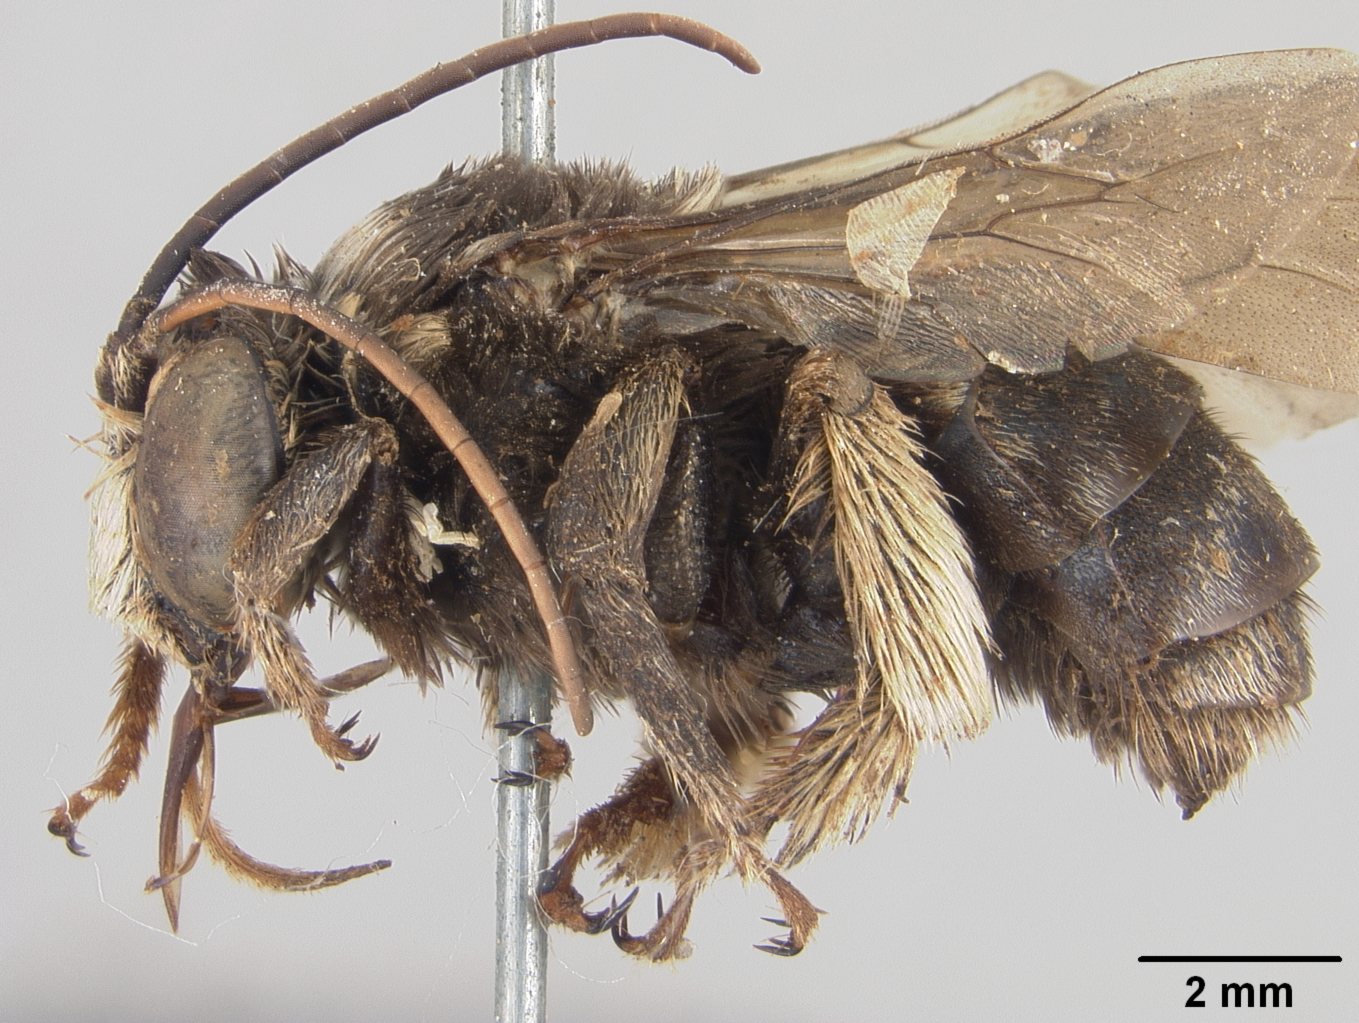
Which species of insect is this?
Melissodes albocollaris
